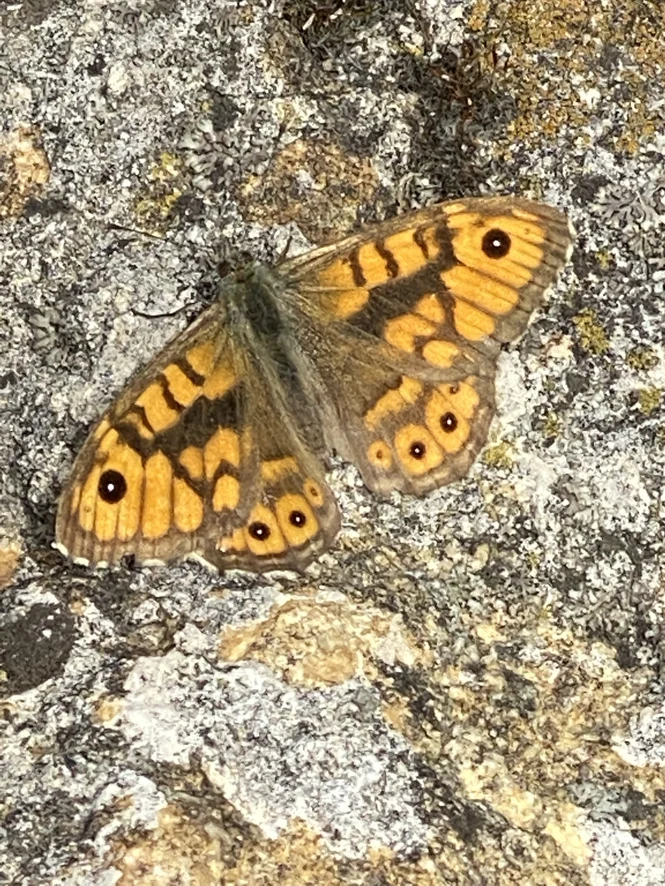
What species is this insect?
Lasiommata megera (also Pararge megera)
